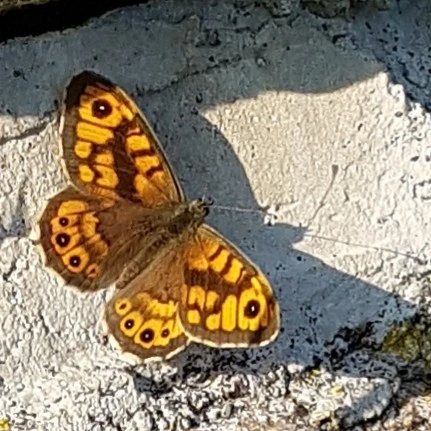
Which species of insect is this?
Lasiommata megera (also Pararge megera)
